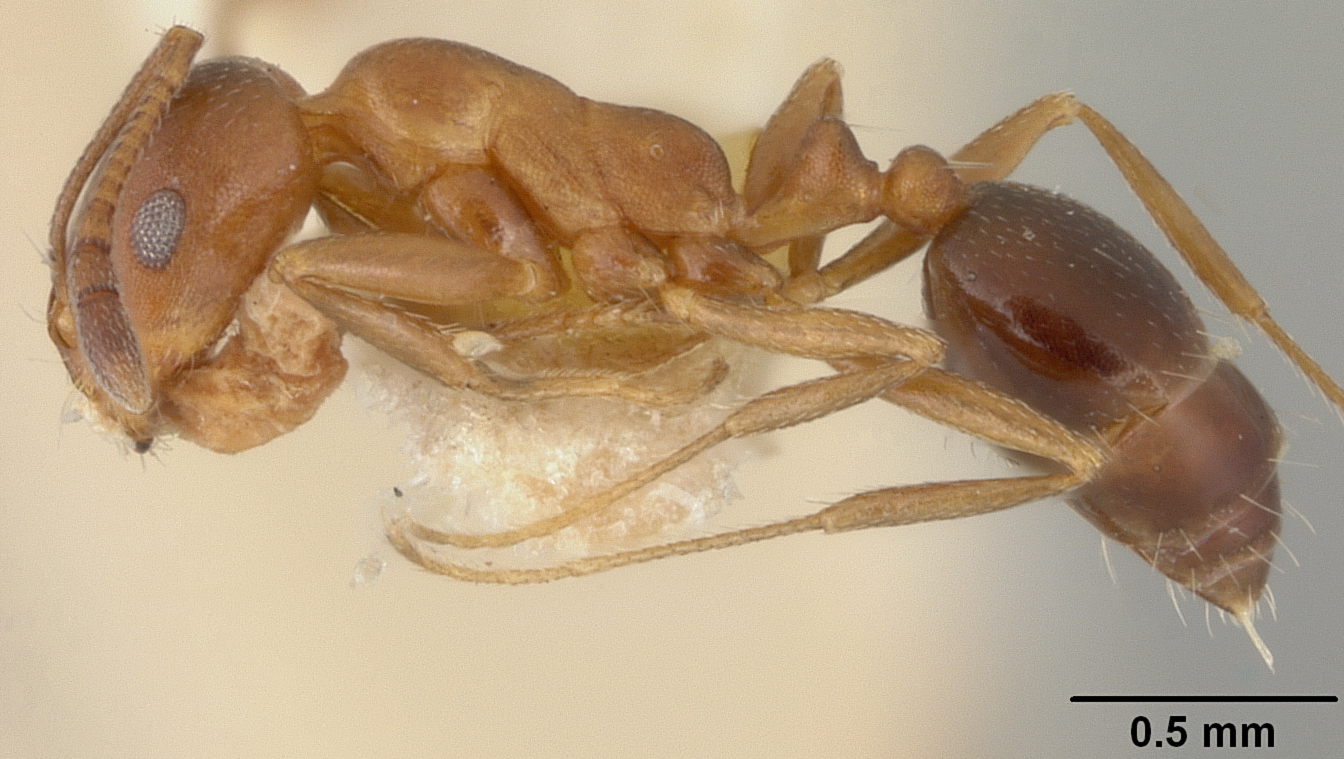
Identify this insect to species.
Monomorium subopacum
